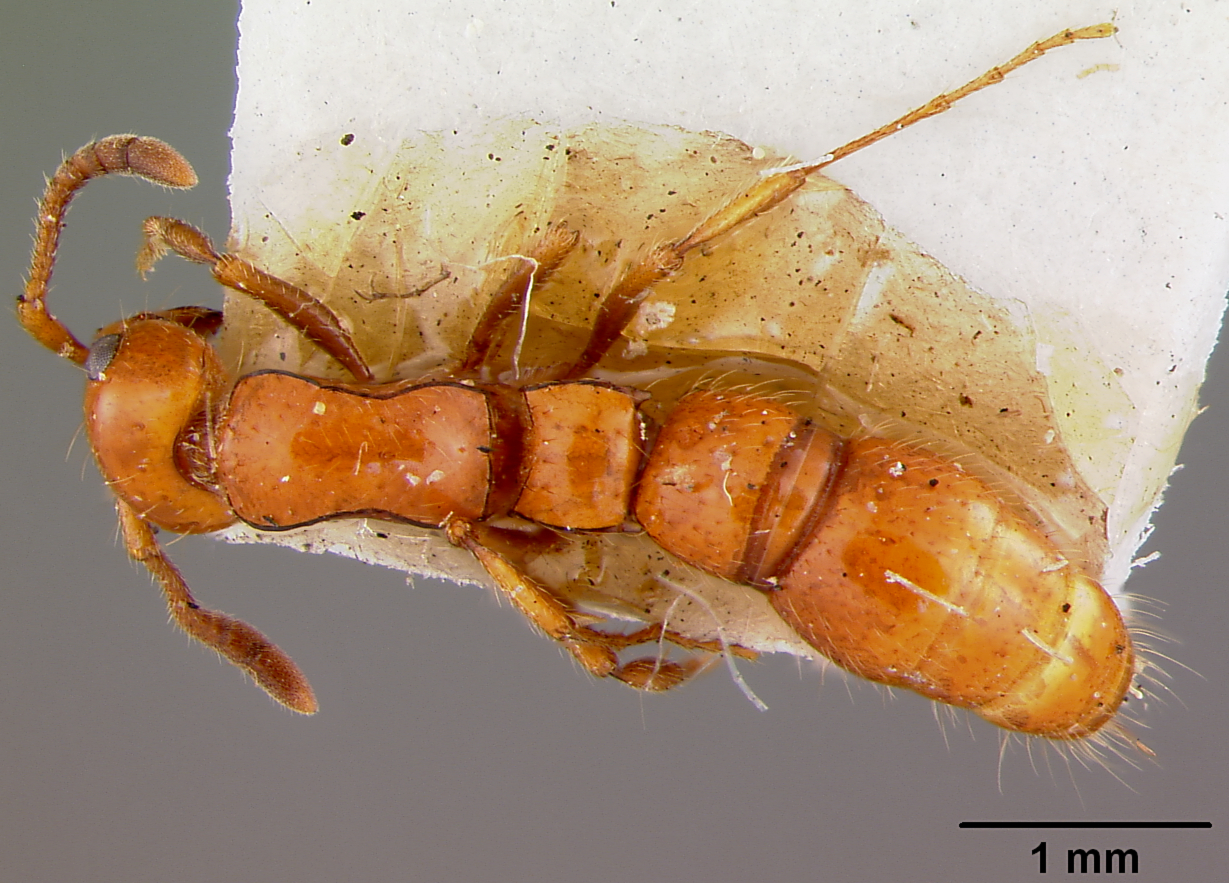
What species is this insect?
Phyracaces newmani
